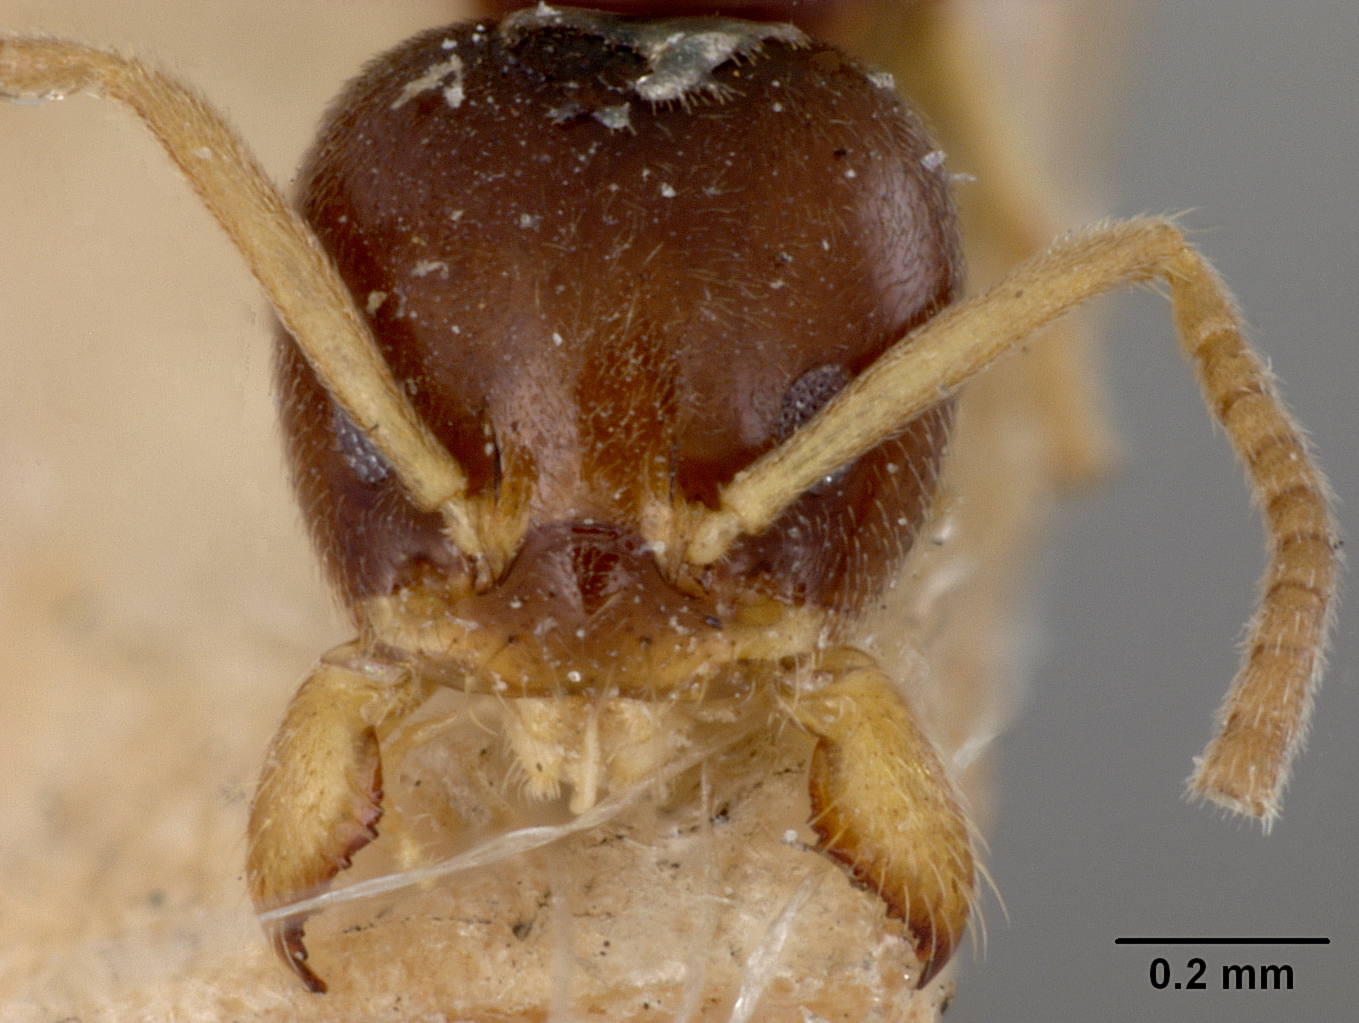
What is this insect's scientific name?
Iridomyrmex keiteli
